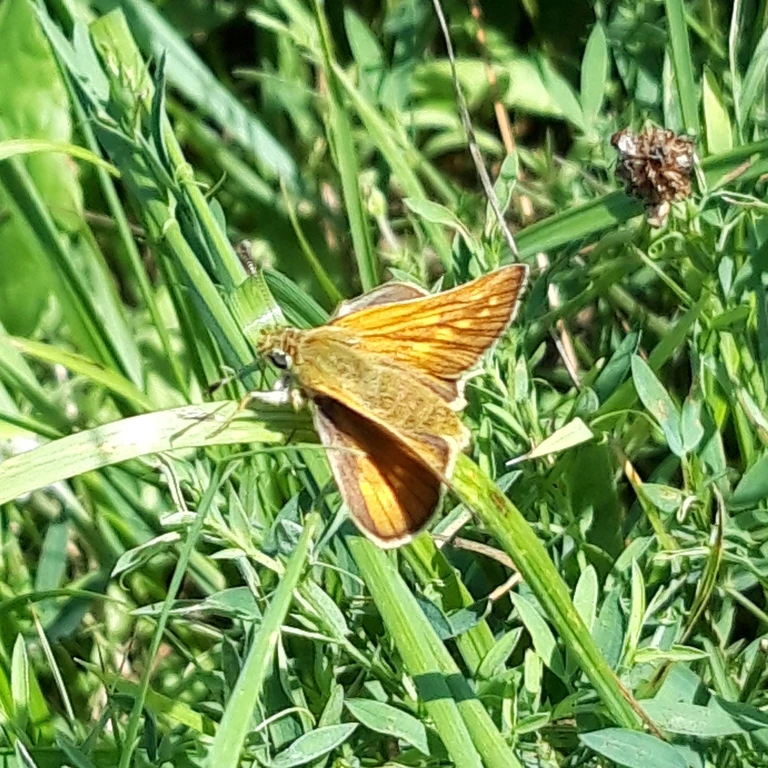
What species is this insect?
Ochlodes sylvanus (also Ochlodes venata)
